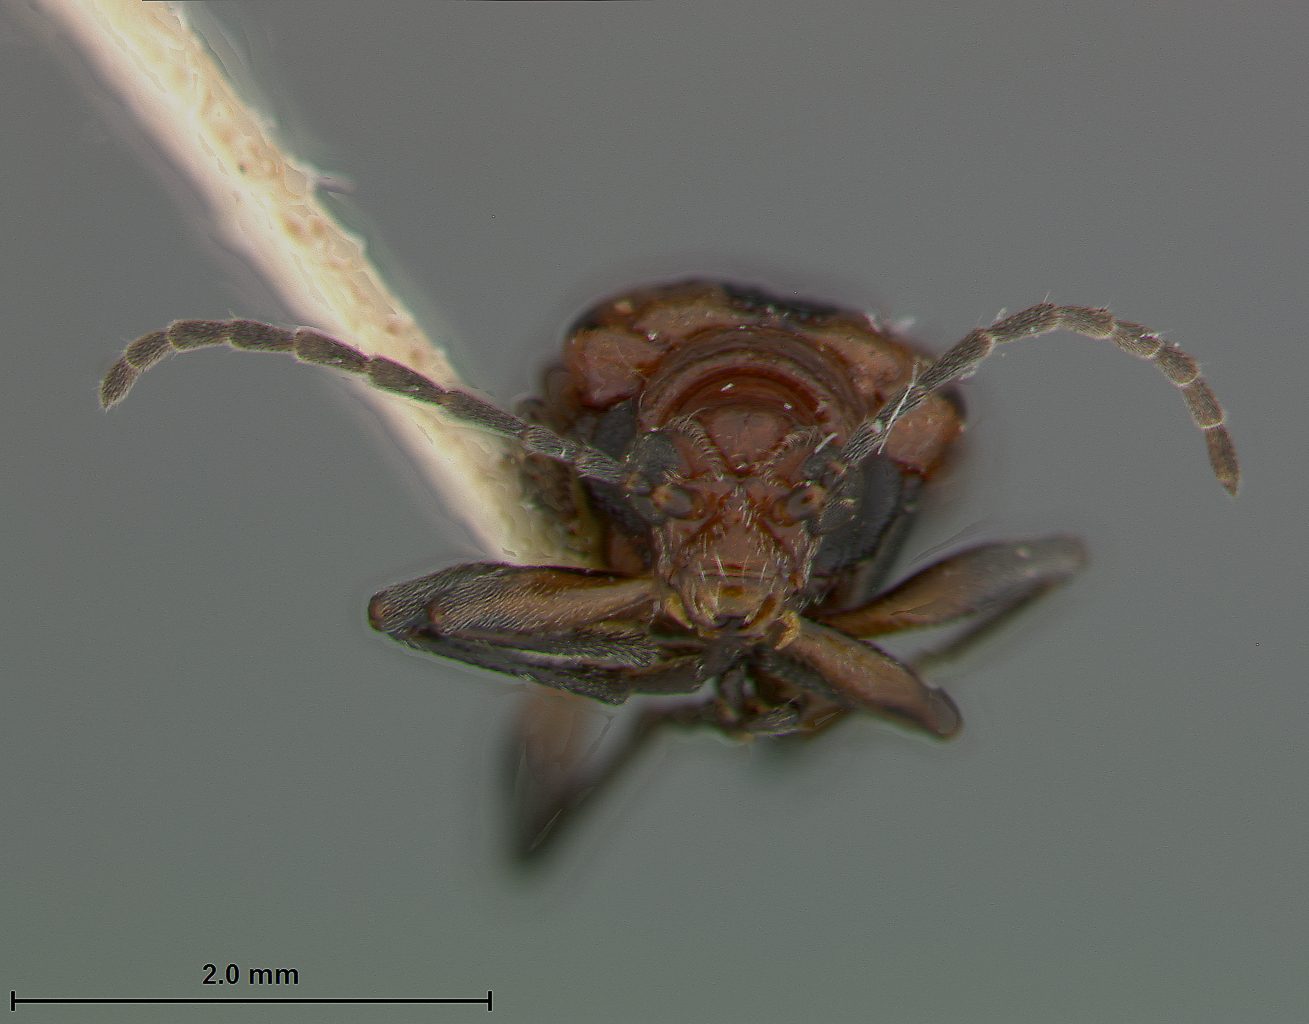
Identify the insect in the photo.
Neolema cordata
